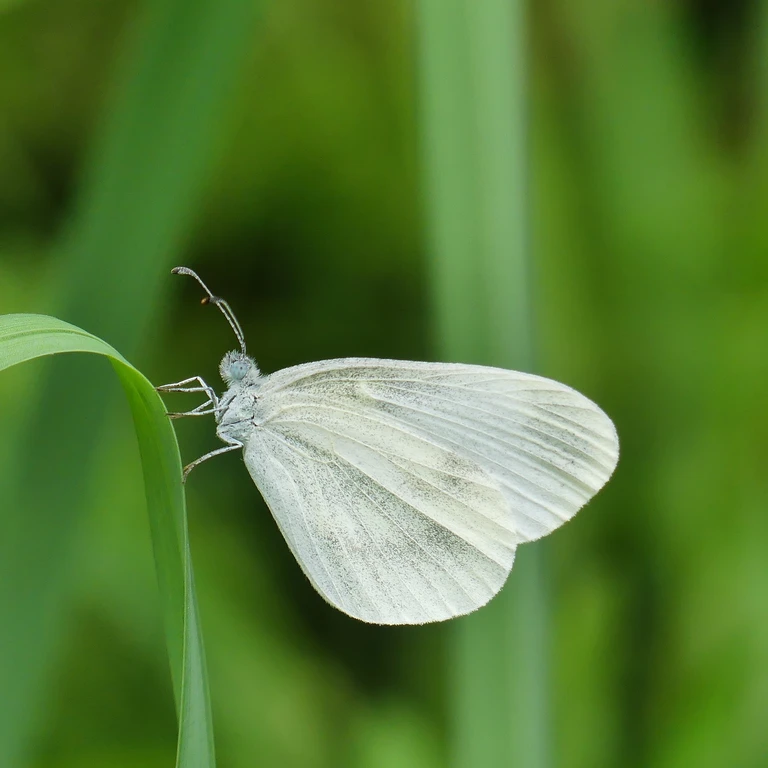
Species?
Leptidea sinapis/juvernica
